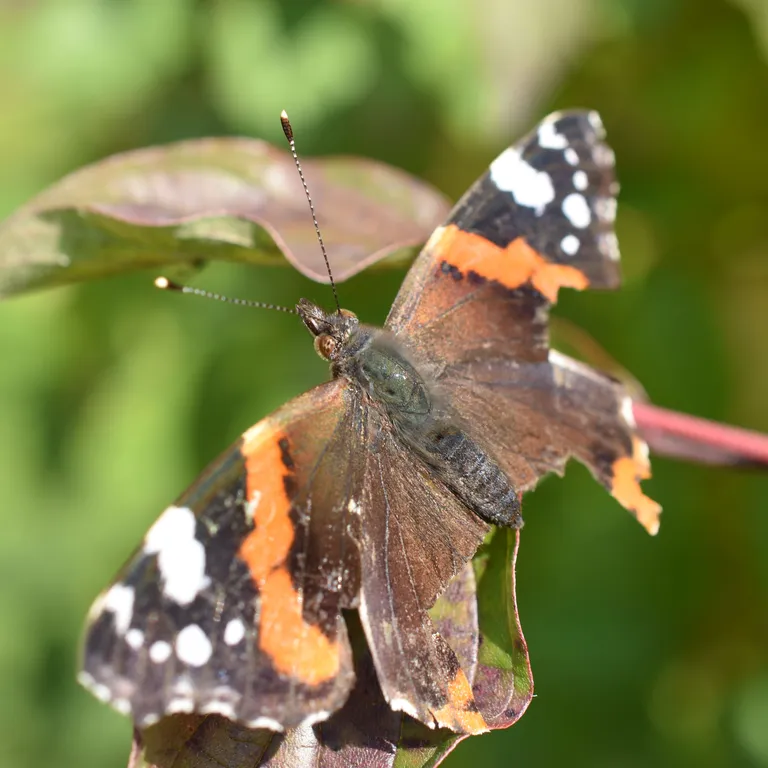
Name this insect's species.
Vanessa atalanta
